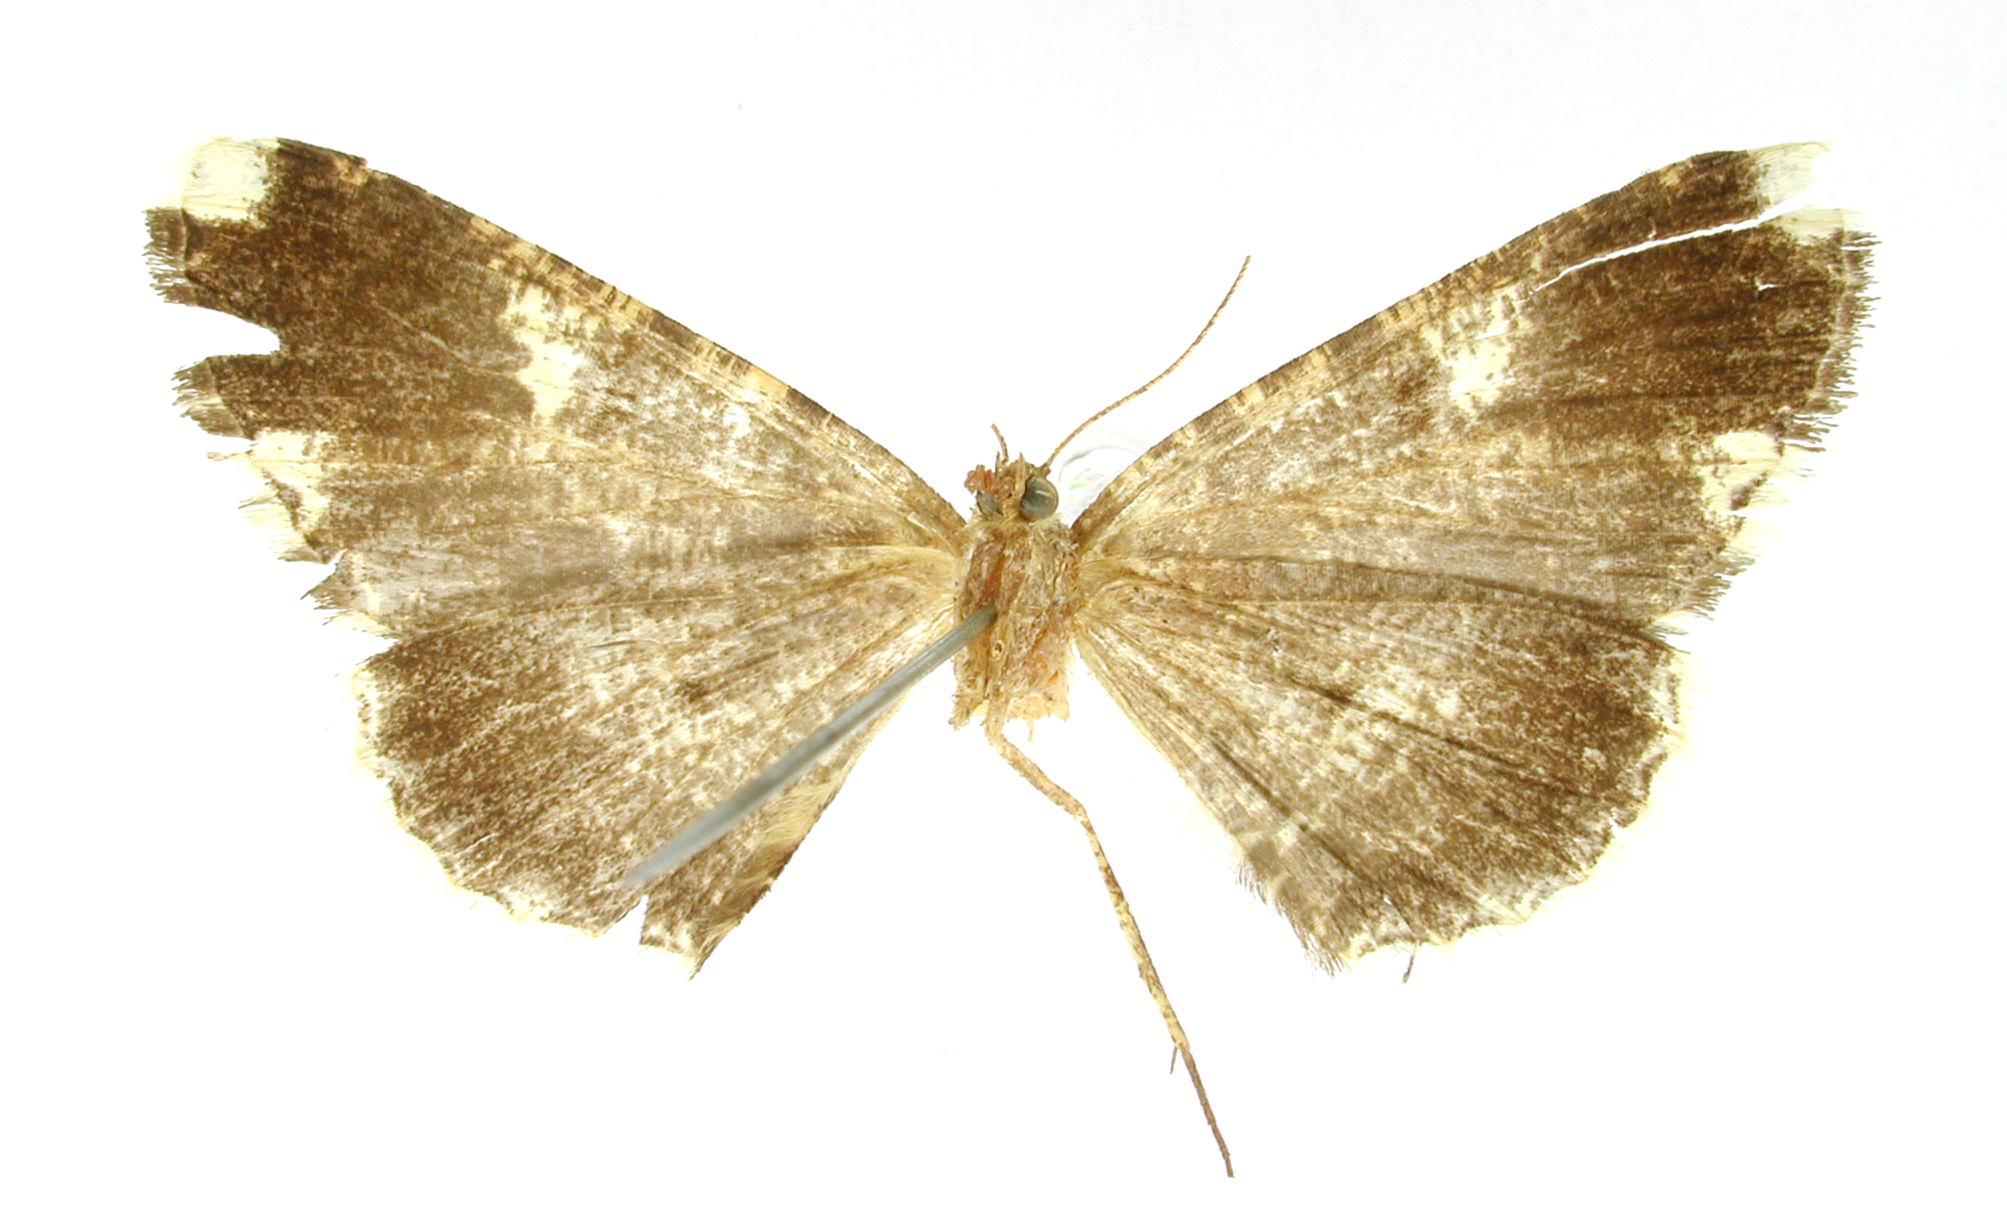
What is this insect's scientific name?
Melanolophia funebris
